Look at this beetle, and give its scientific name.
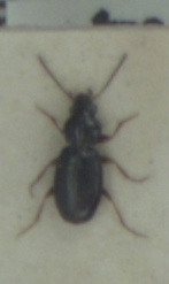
Bembidion obtusum
